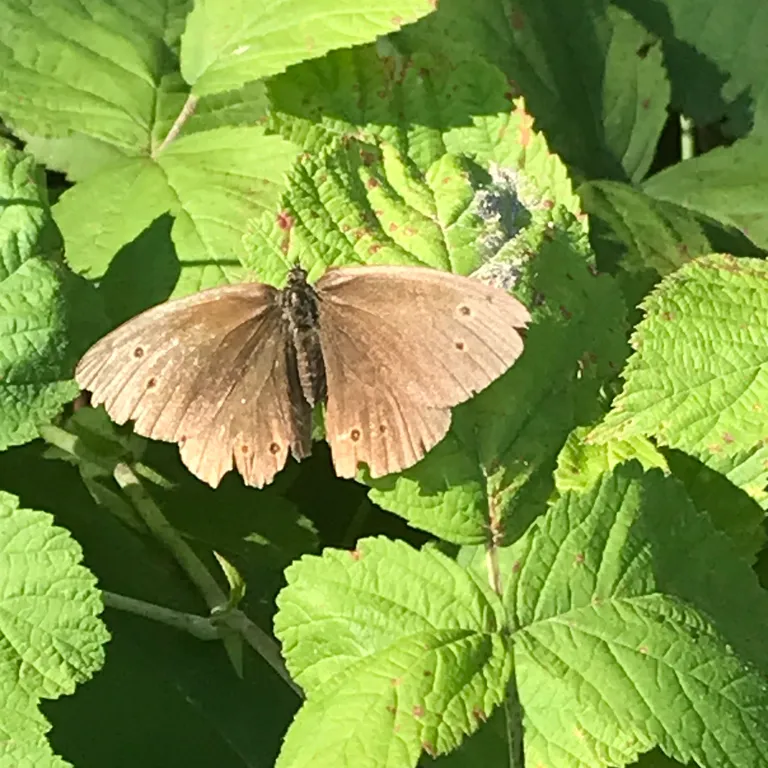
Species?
Aphantopus hyperantus
